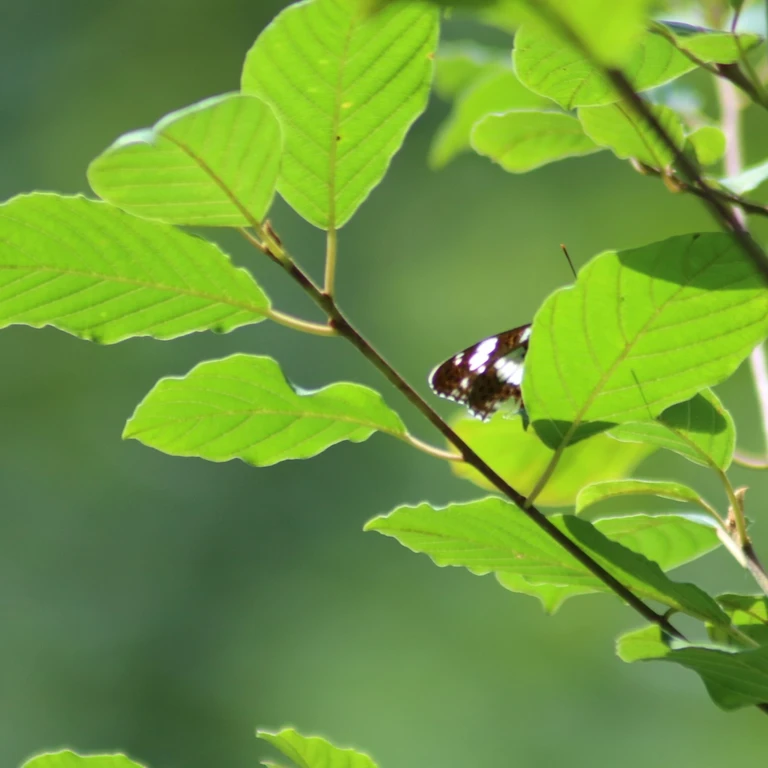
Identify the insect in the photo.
Limenitis camilla (also Ladoga camilla)
